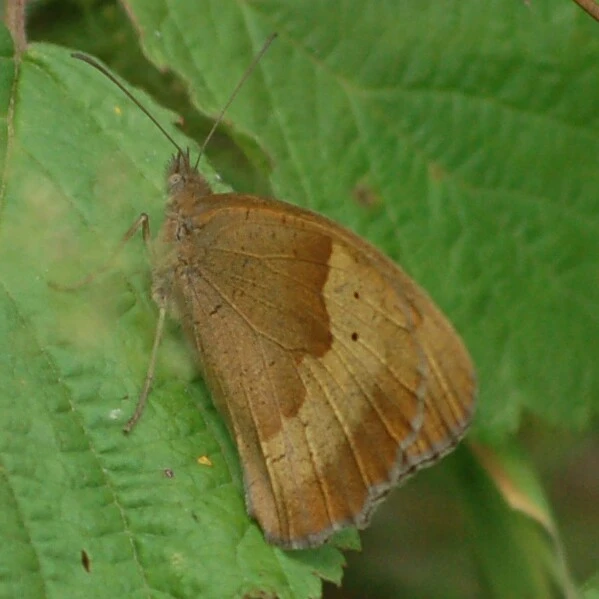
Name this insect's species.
Maniola jurtina
